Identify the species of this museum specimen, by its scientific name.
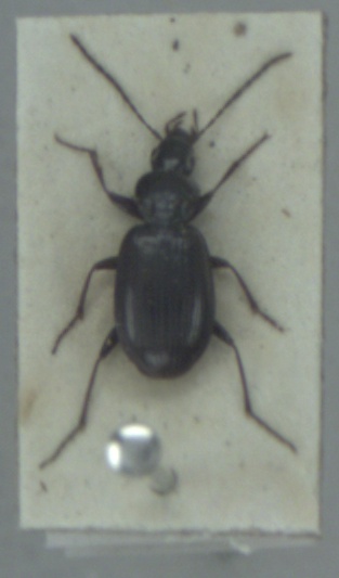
Agonum fuliginosum
